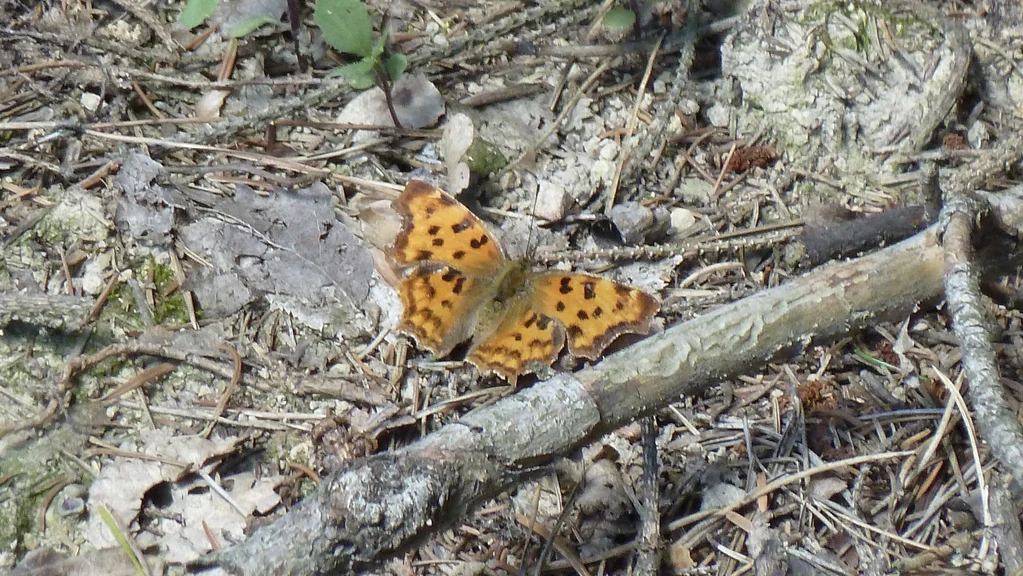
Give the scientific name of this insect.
Polygonia c-album
